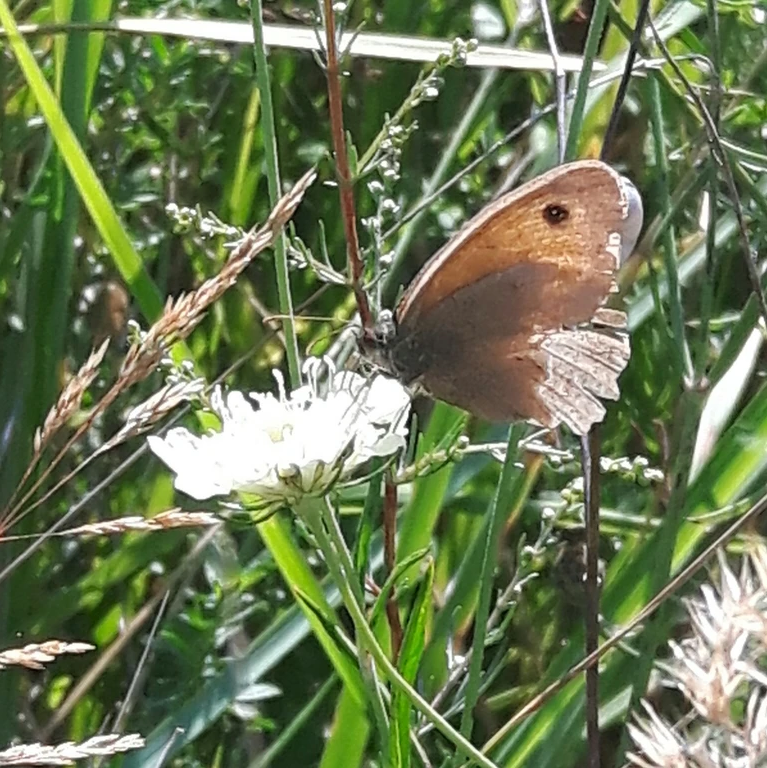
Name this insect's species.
Maniola jurtina
